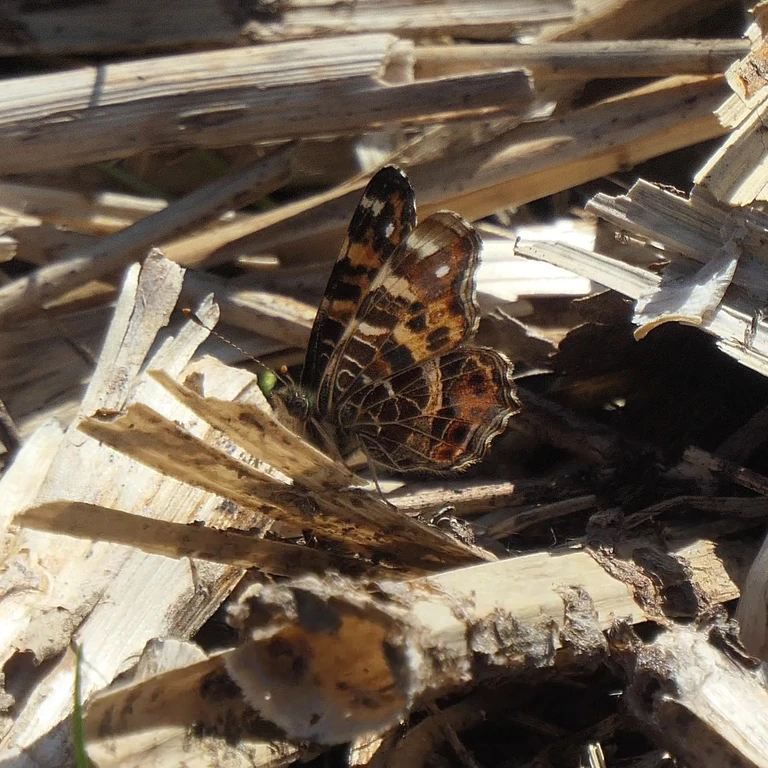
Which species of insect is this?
Araschnia levana
